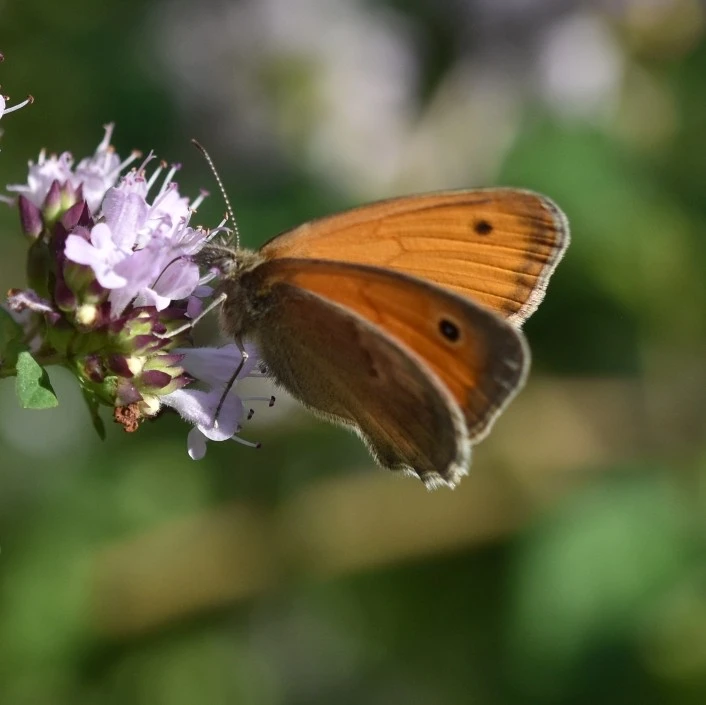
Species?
Coenonympha pamphilus
